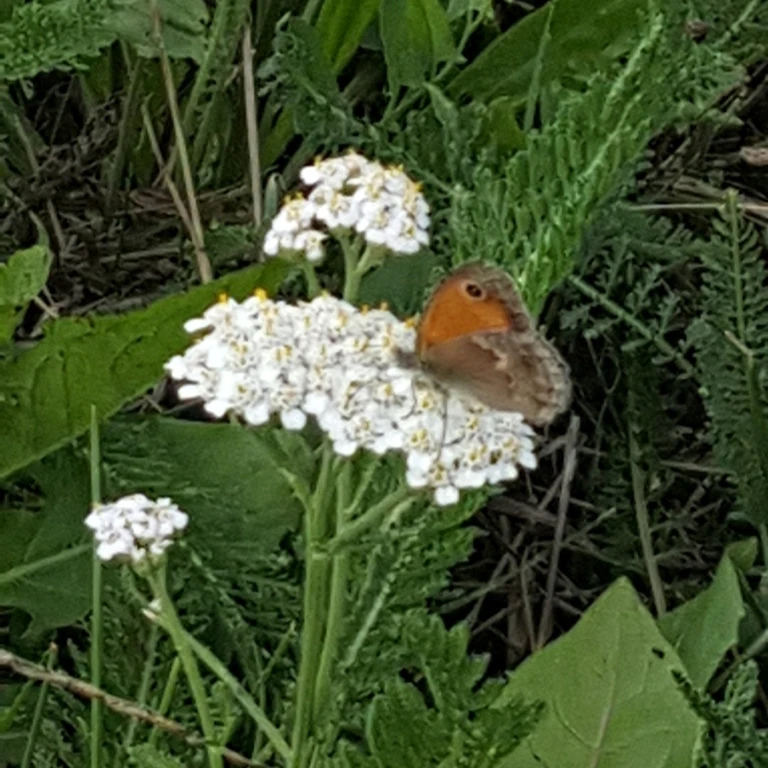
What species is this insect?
Coenonympha pamphilus
